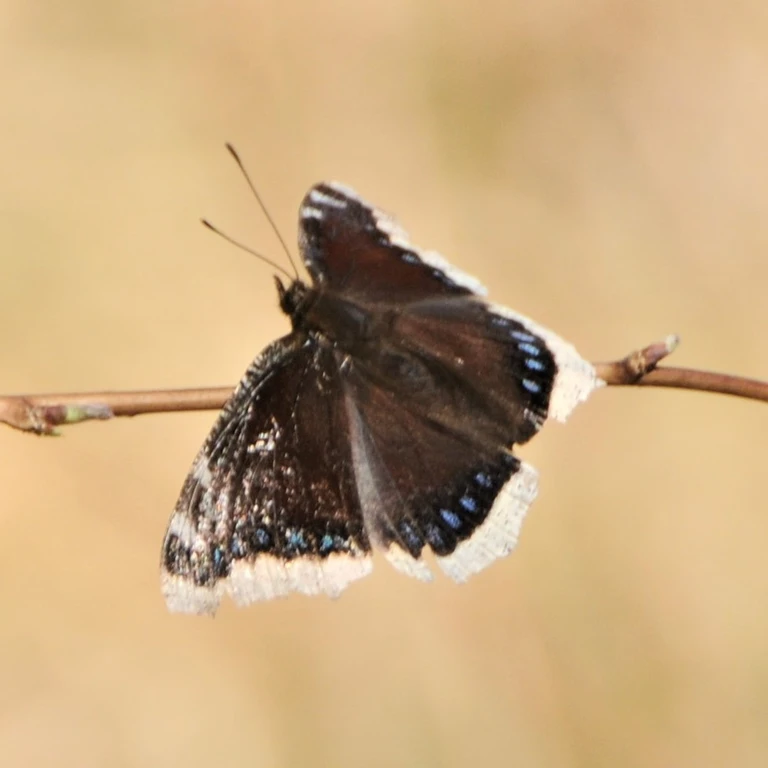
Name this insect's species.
Nymphalis antiopa
